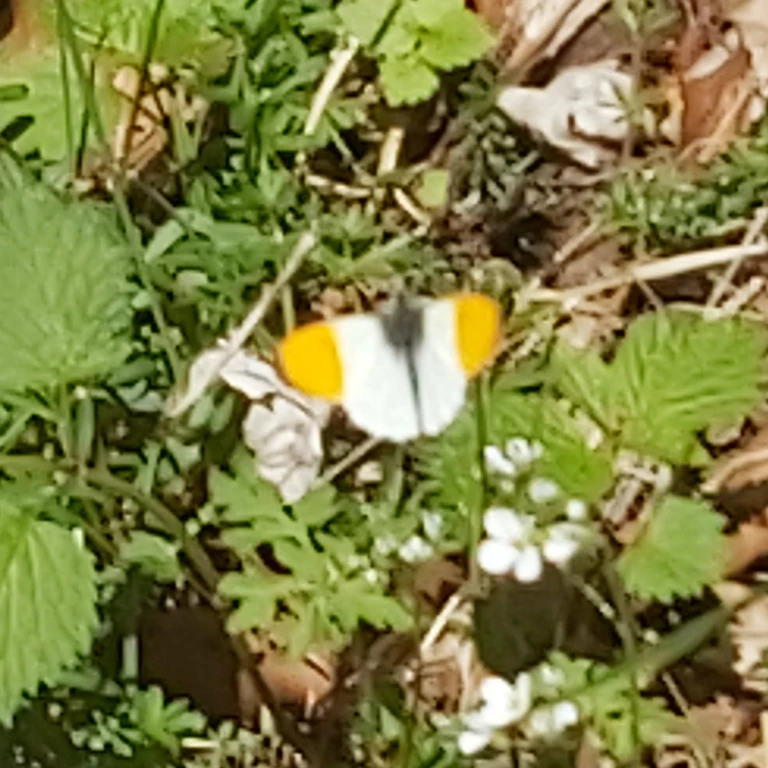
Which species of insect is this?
Anthocharis cardamines
